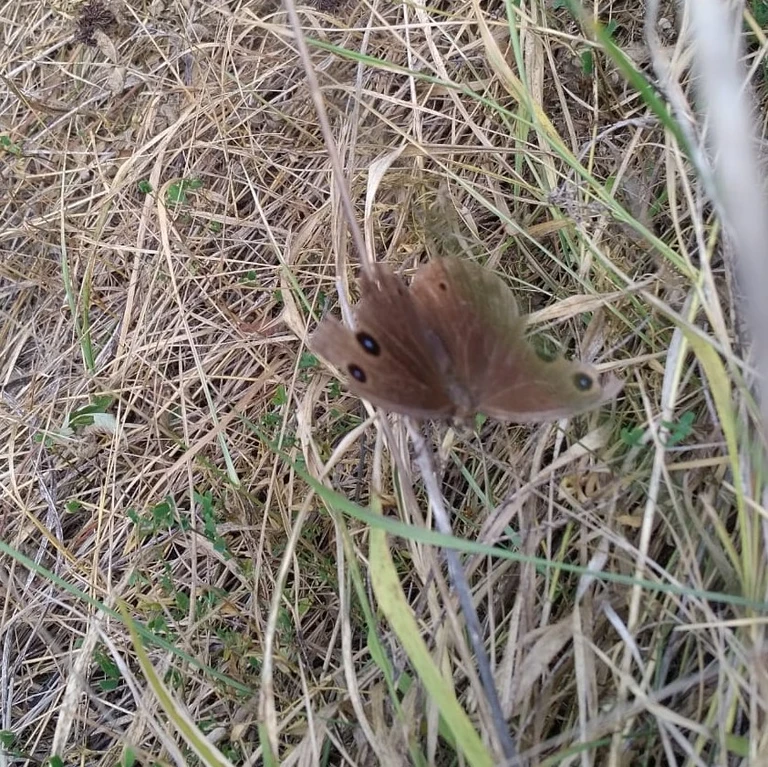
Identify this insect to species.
Minois dryas
